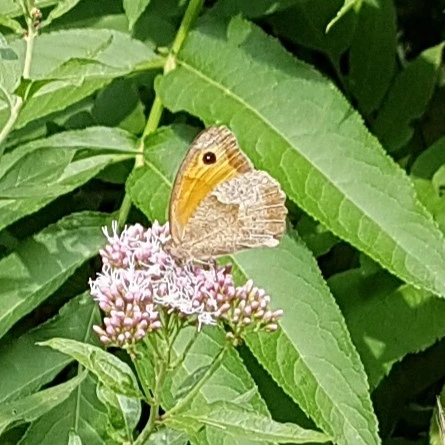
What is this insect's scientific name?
Maniola jurtina
